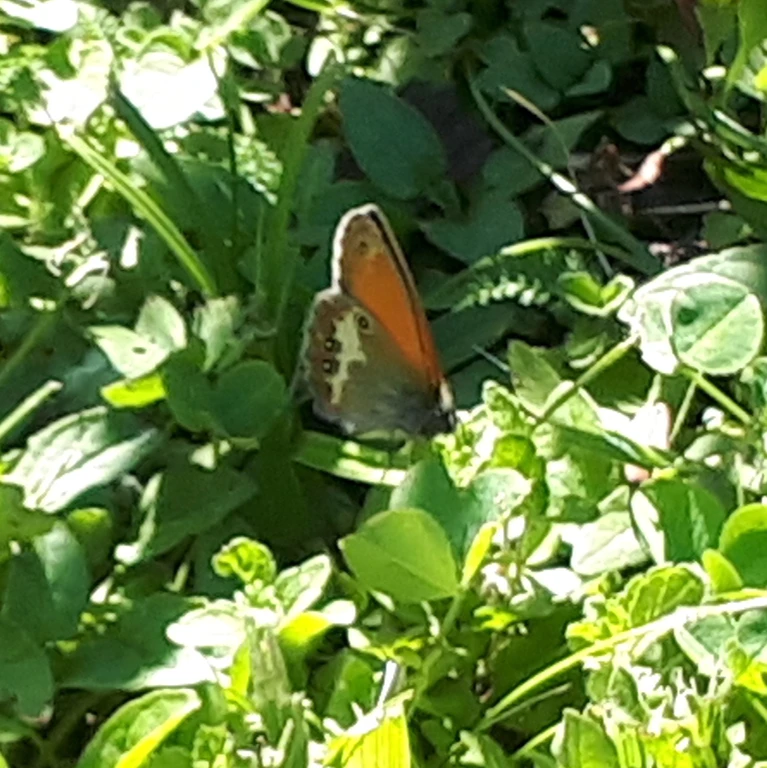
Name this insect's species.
Coenonympha arcania
